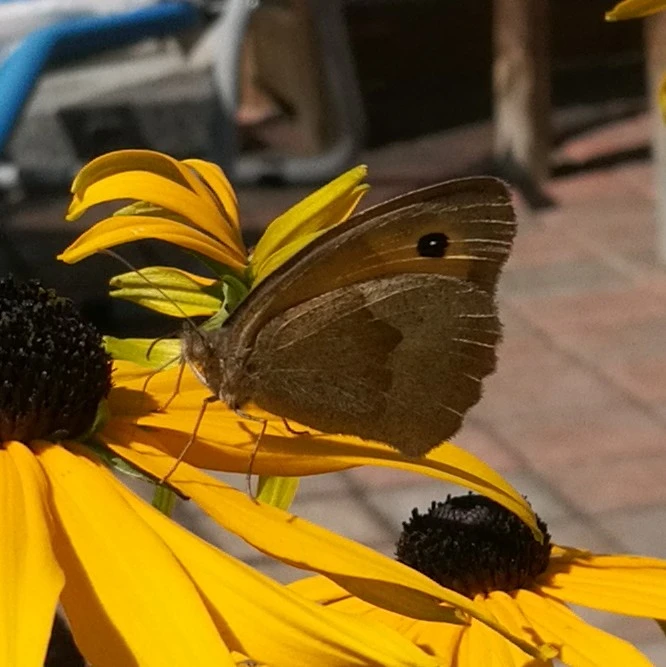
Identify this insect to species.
Maniola jurtina
